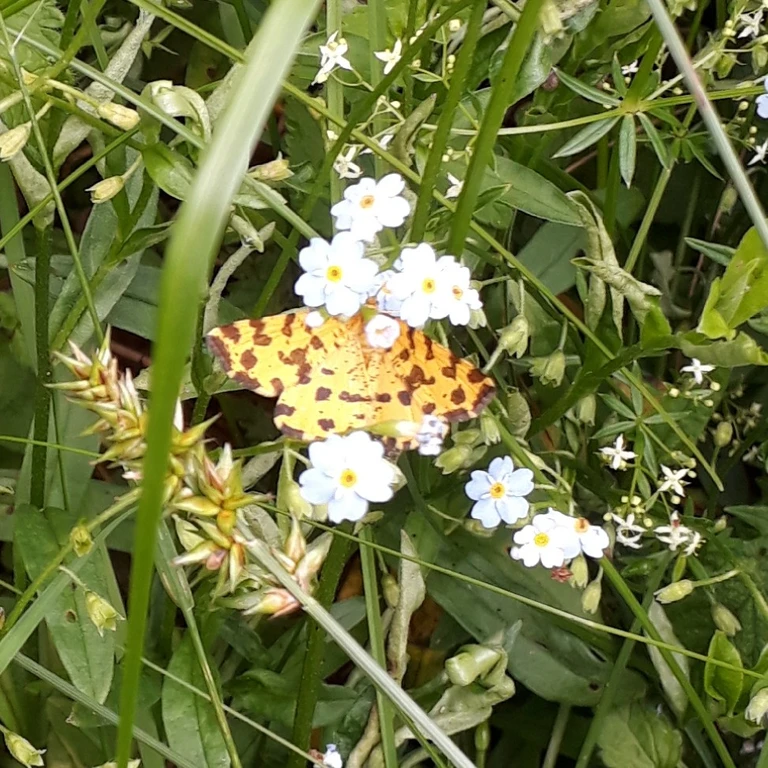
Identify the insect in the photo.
Pseudopanthera macularia
